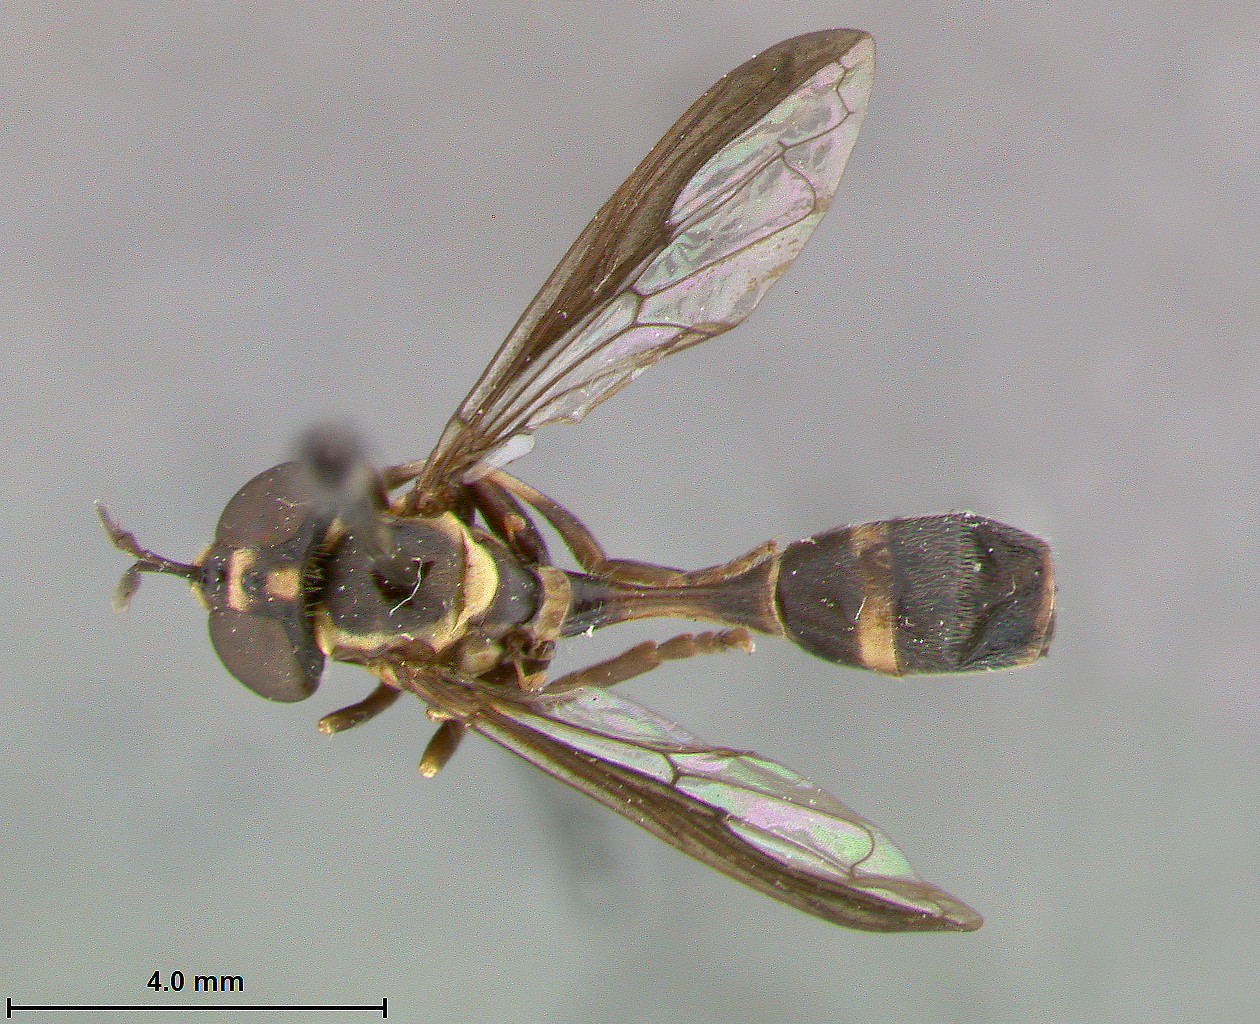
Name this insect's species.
Mixogaster rarior
